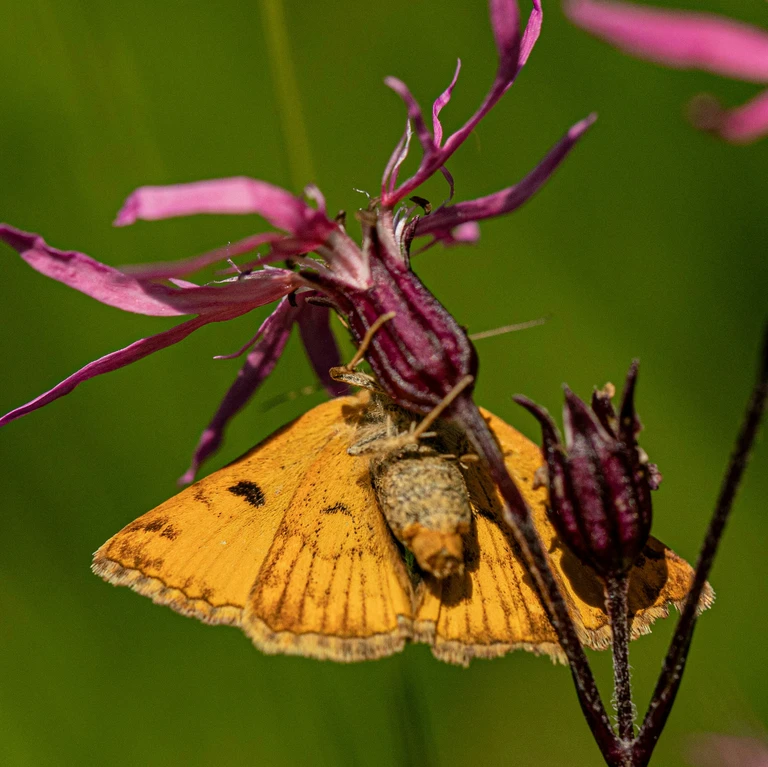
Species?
Euclidia glyphica
